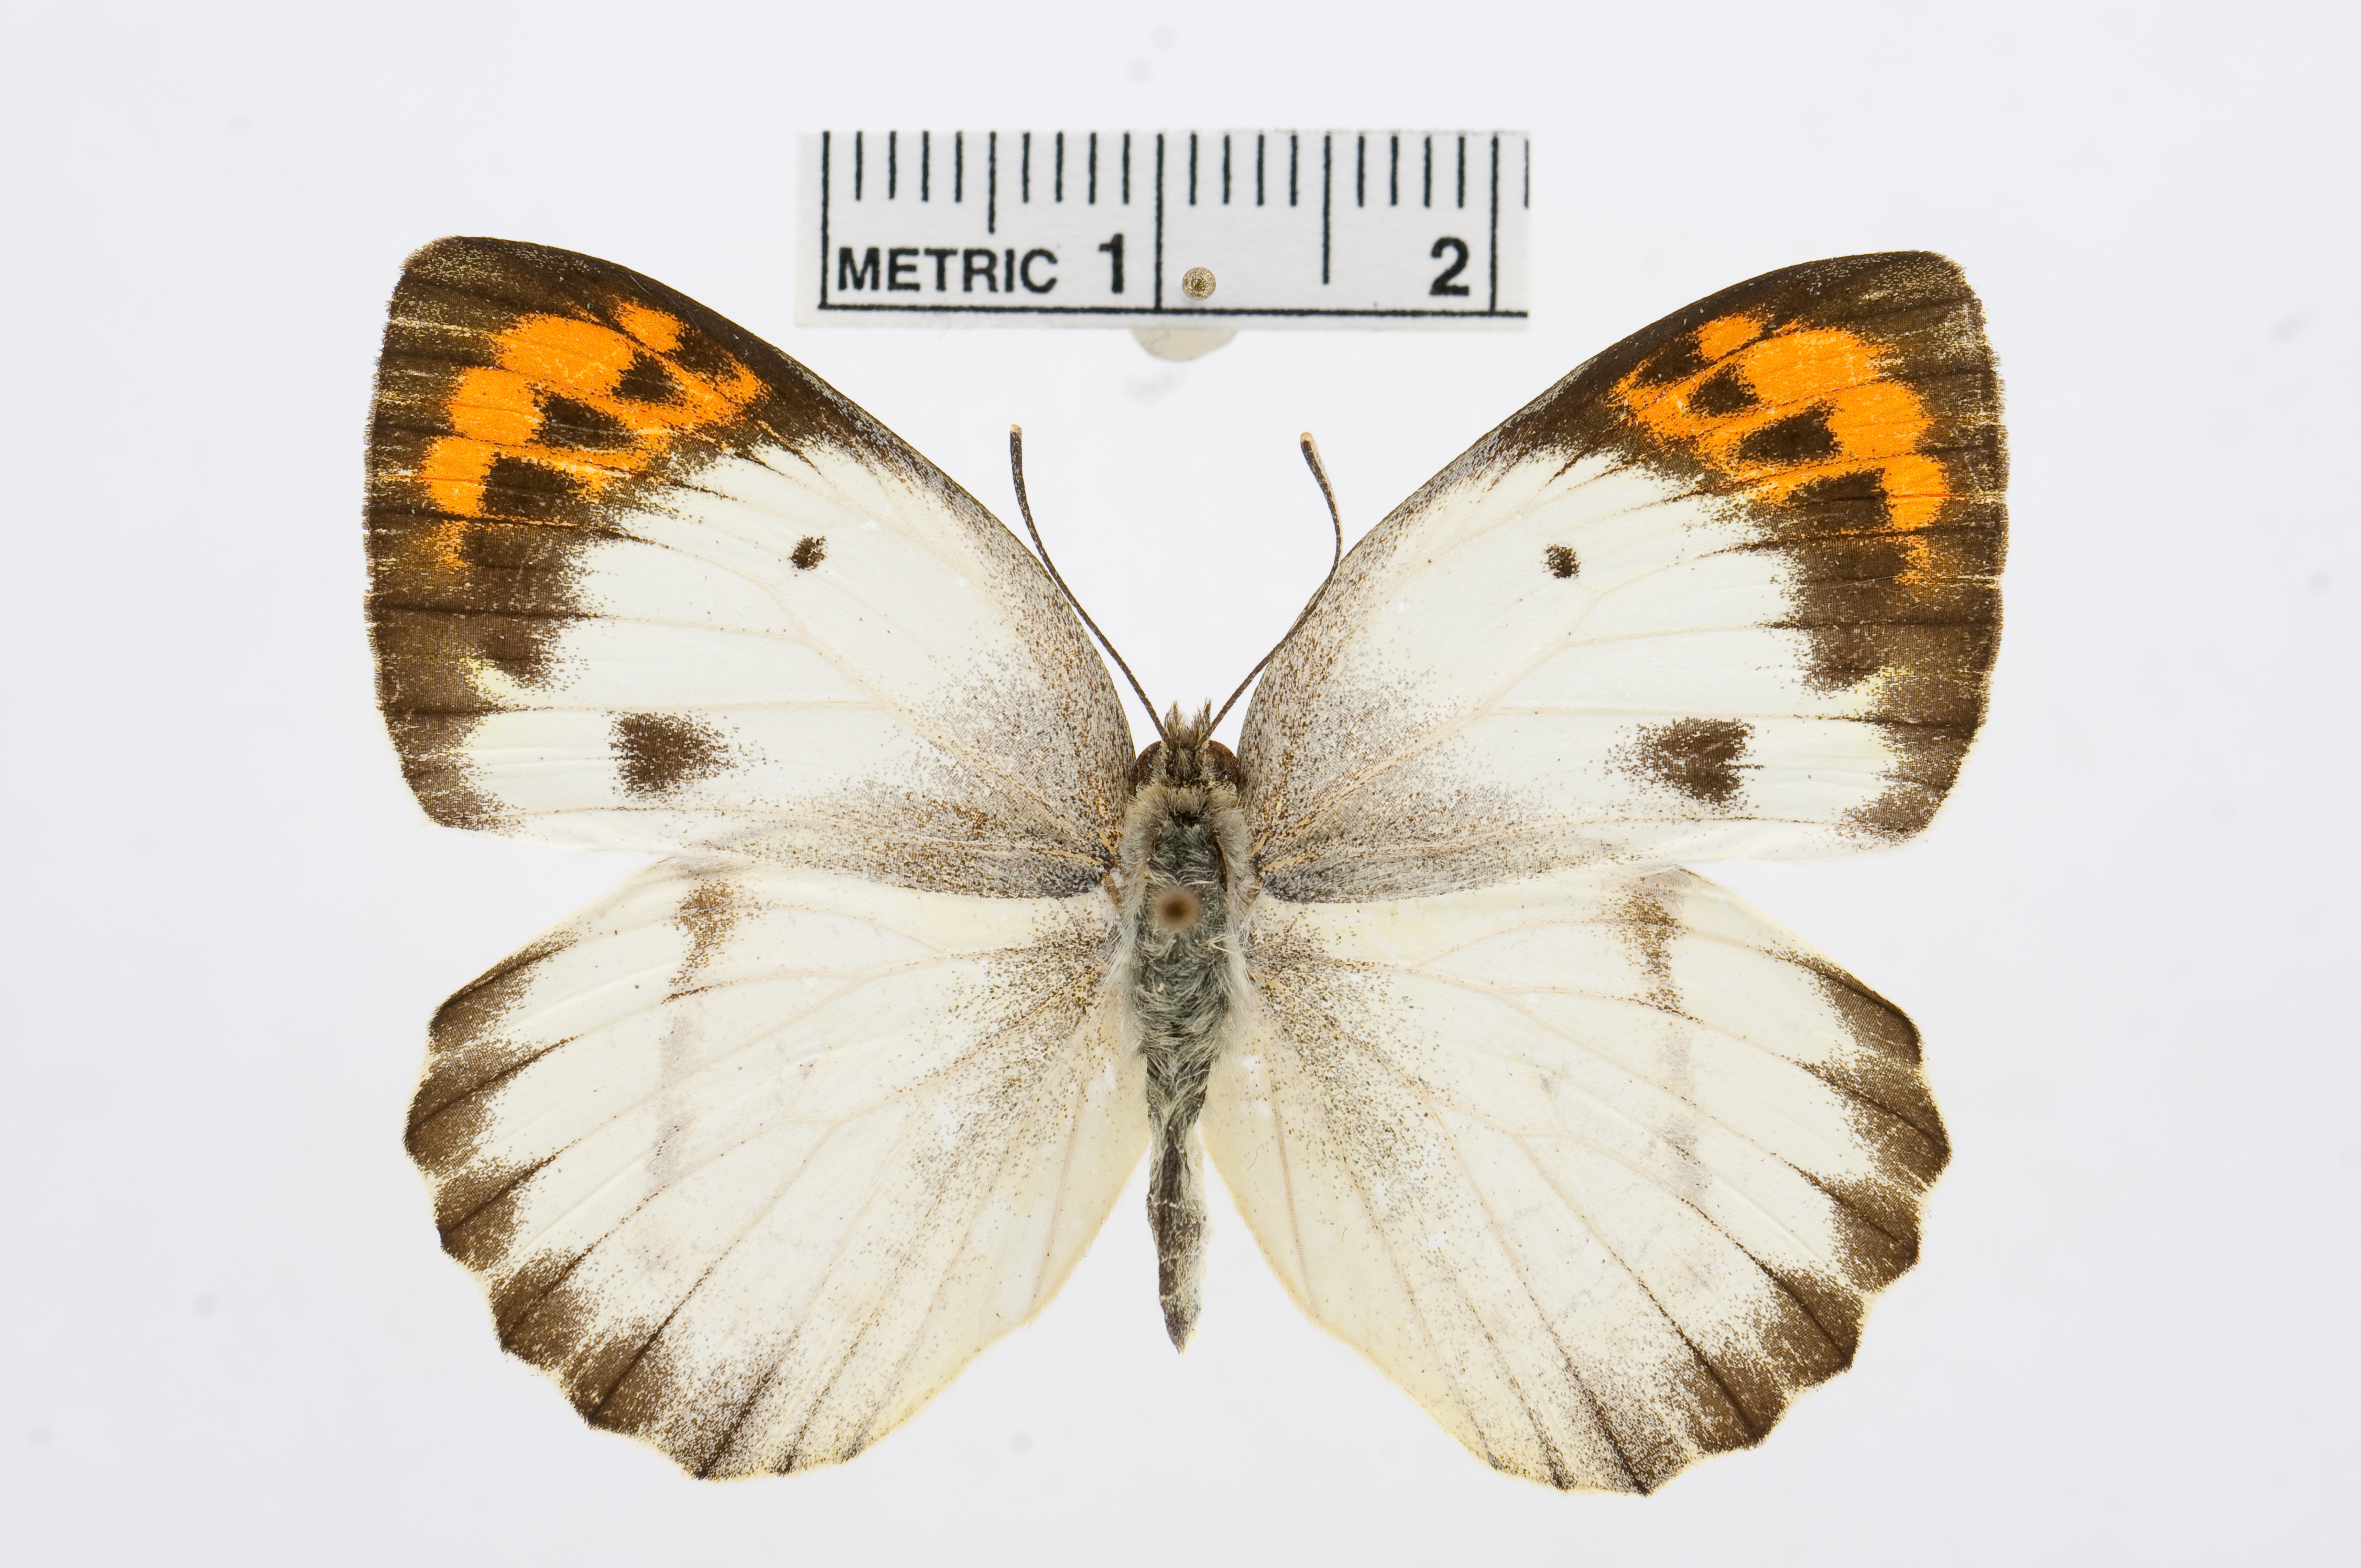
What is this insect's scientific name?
Colotis erone
